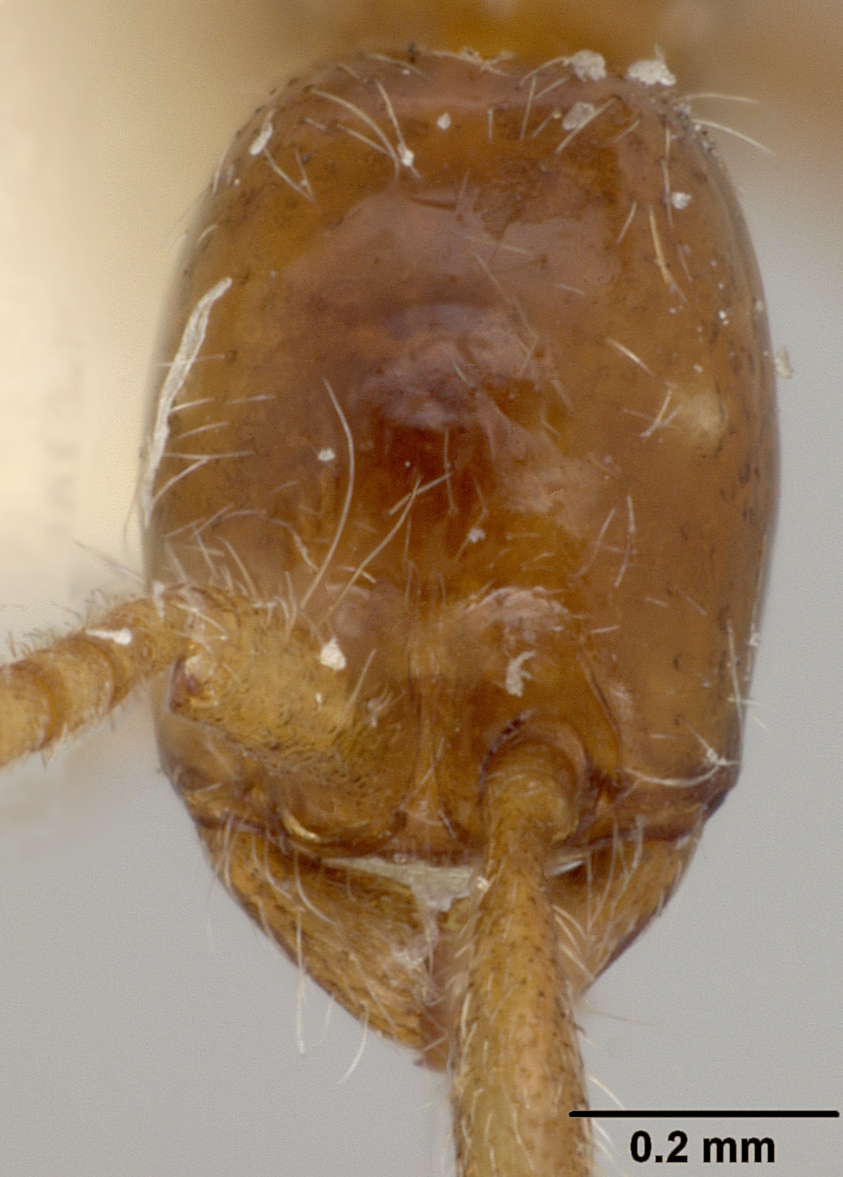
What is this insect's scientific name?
Eciton humile
